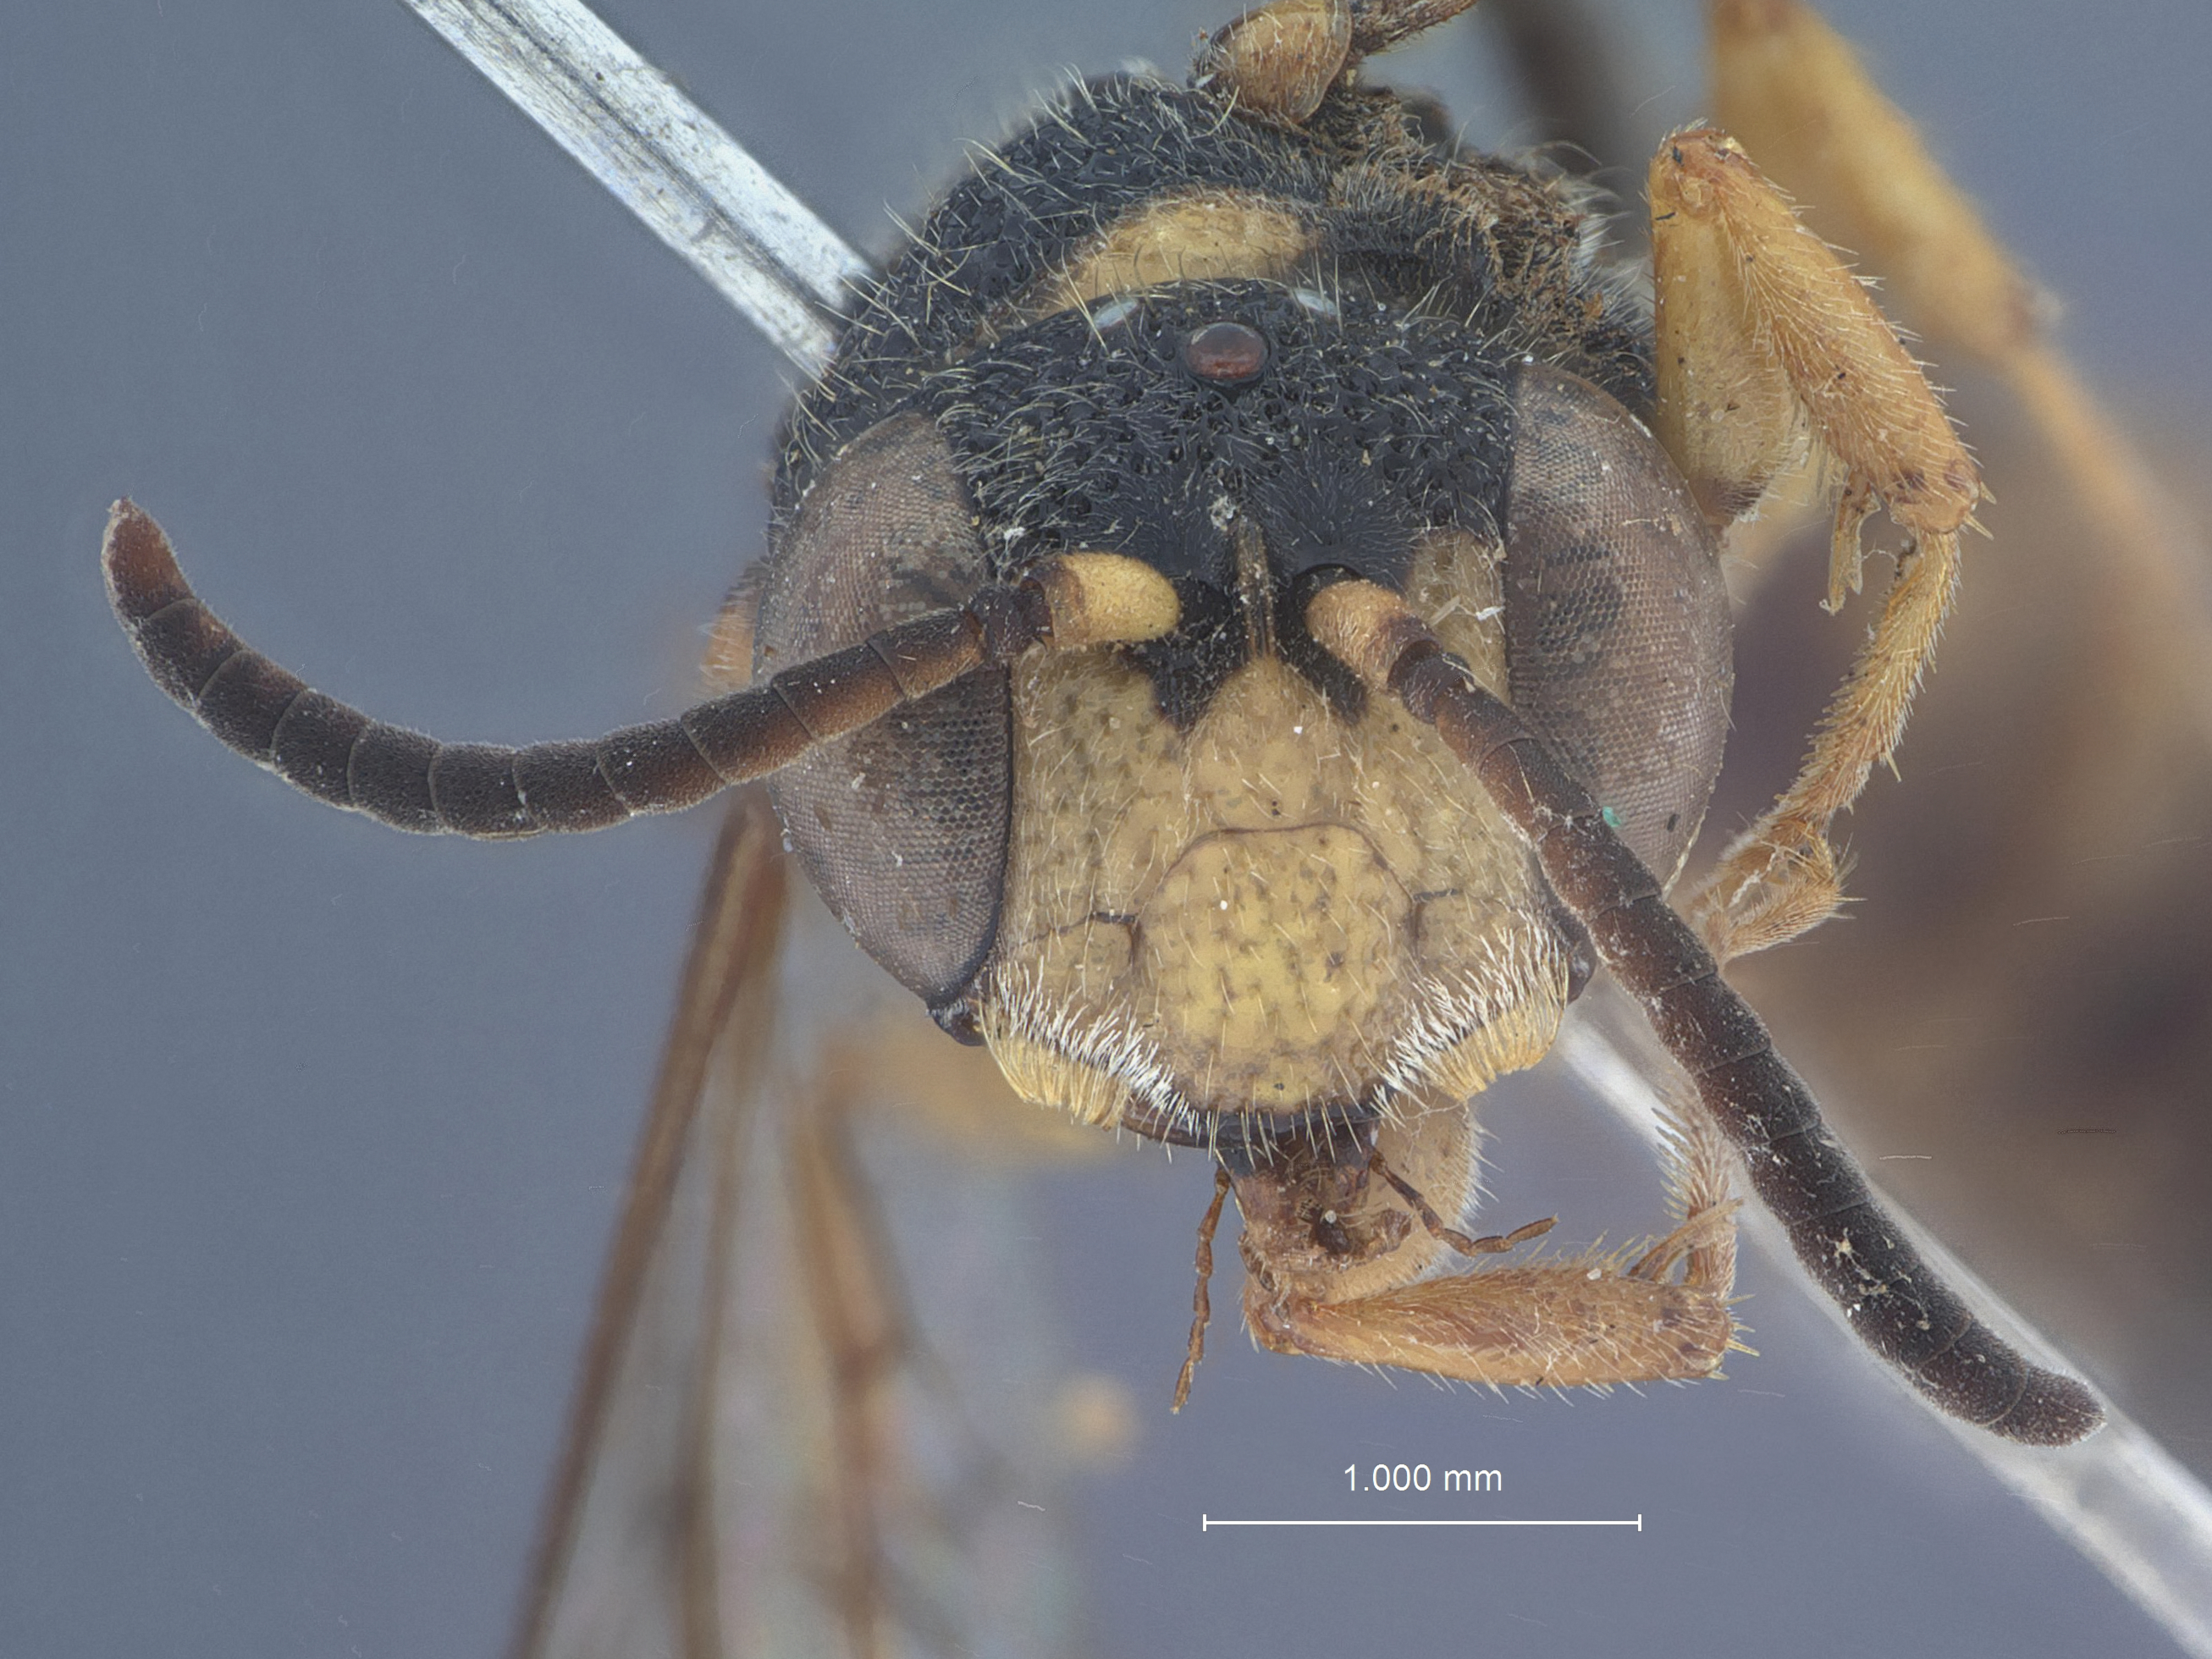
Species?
Cerceris formosicola
